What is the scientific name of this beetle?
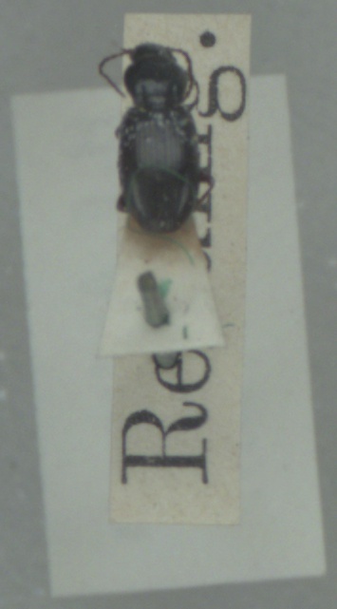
Pterostichus strenuus
